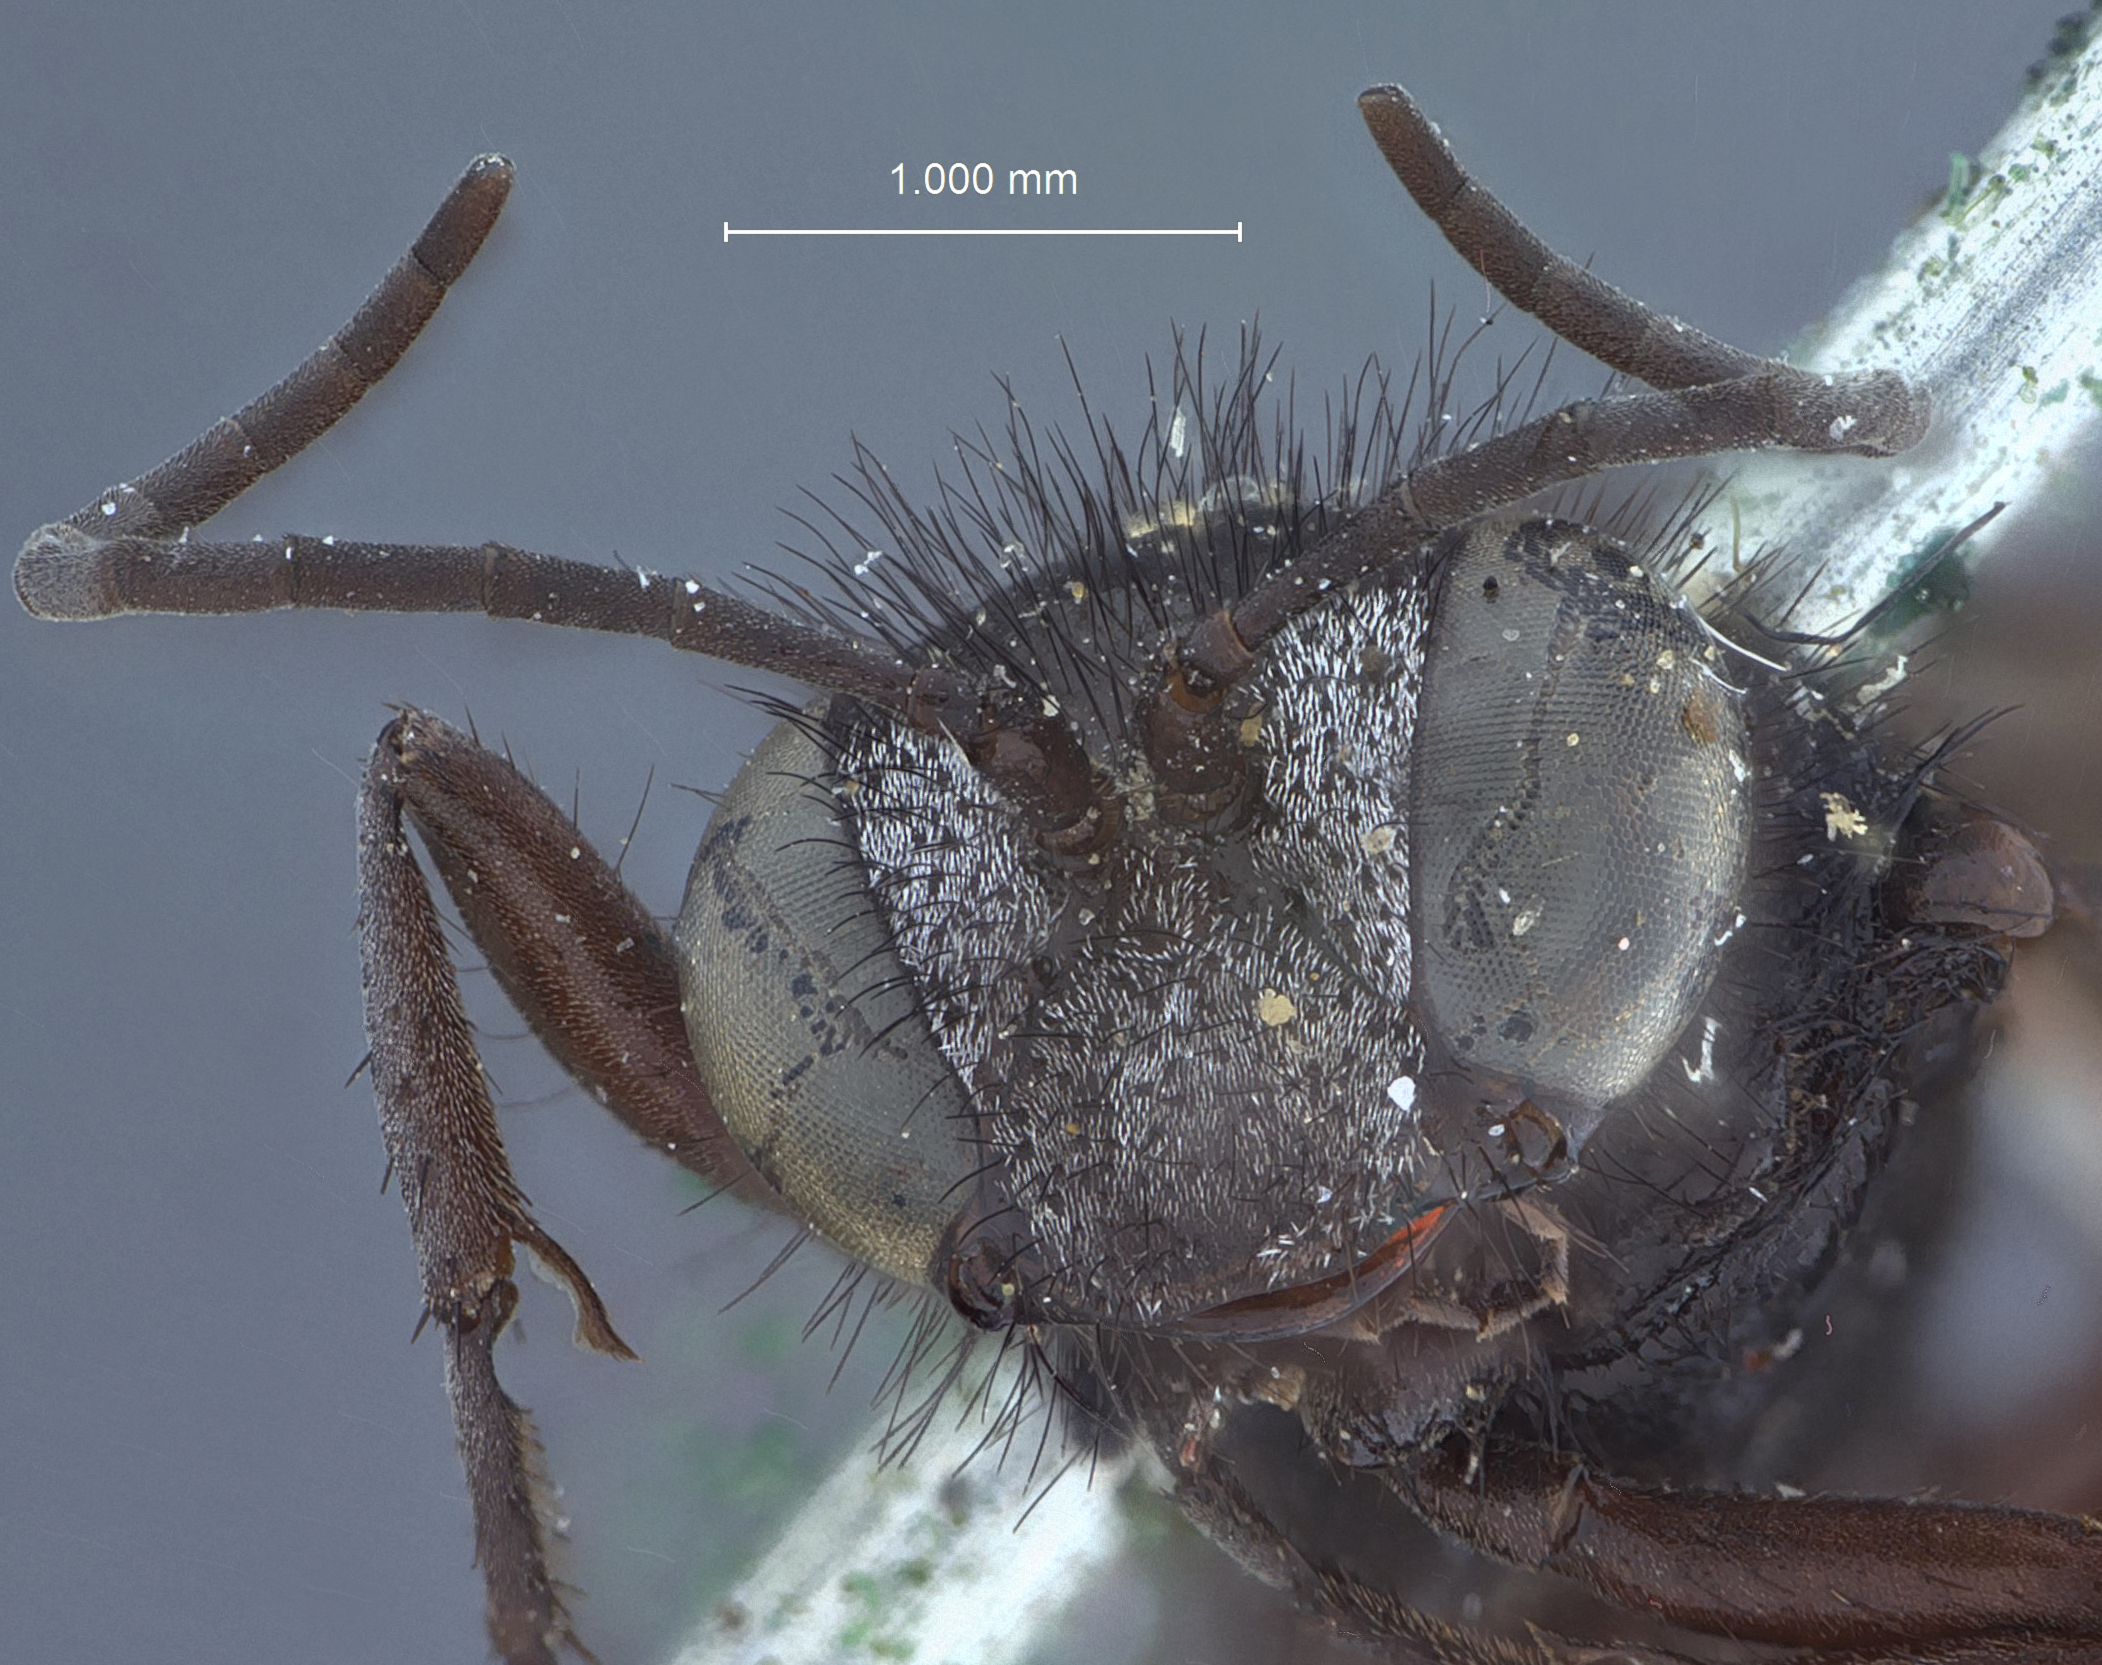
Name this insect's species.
Podalonia sonorensis
